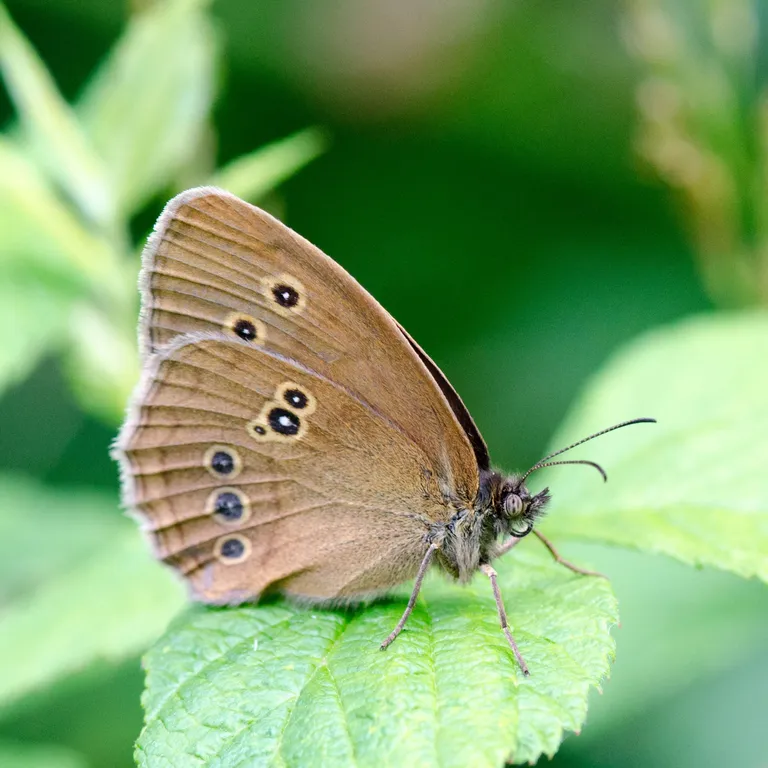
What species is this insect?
Aphantopus hyperantus
